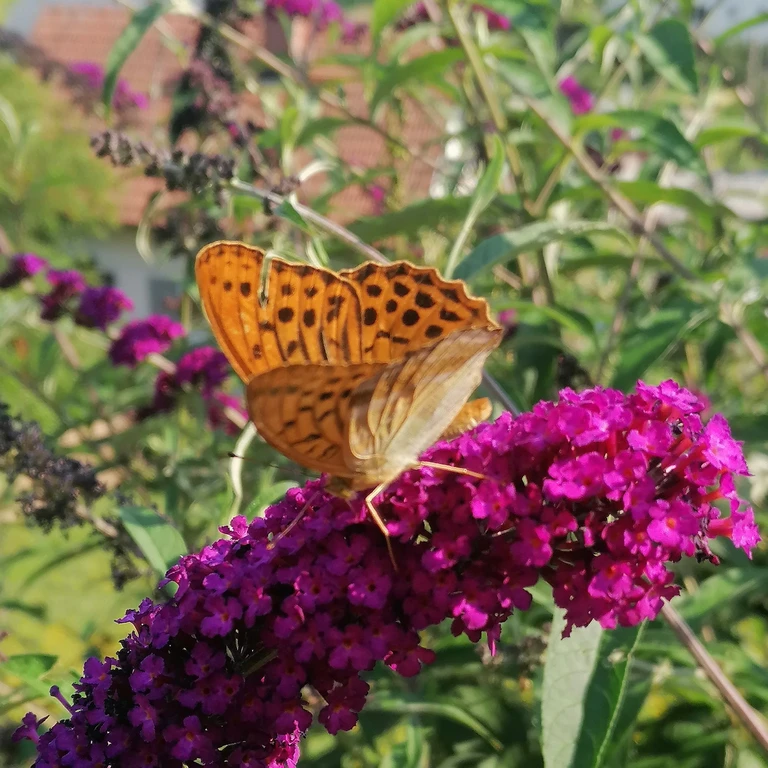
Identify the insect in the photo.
Argynnis paphia
